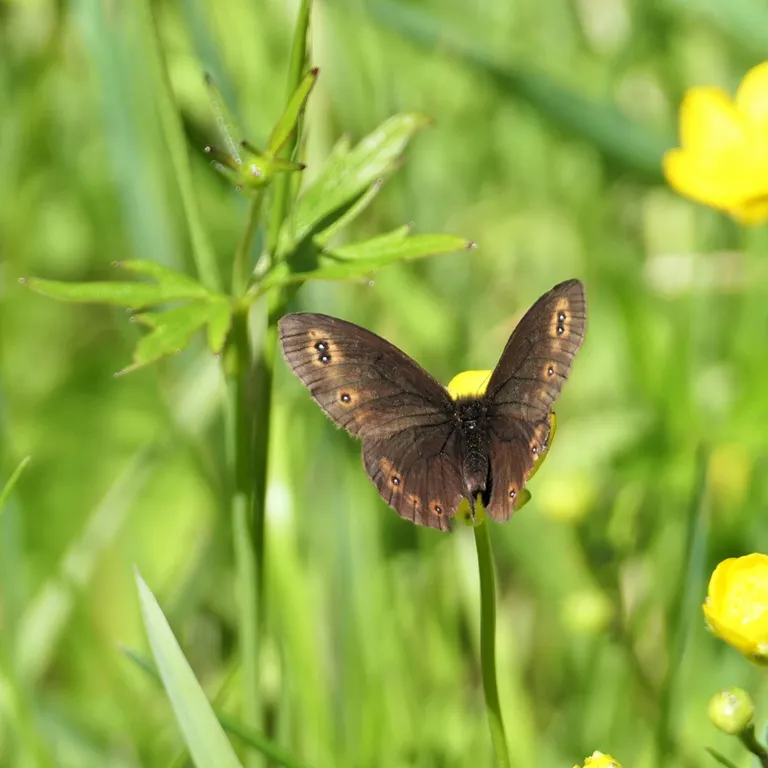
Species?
Erebia medusa
